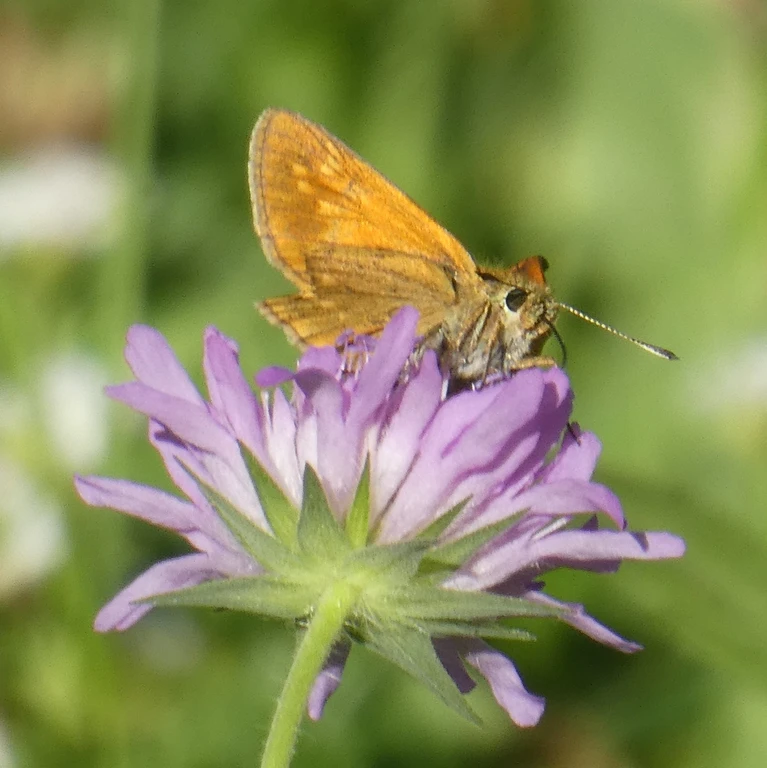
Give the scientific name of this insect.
Ochlodes sylvanus (also Ochlodes venata)
